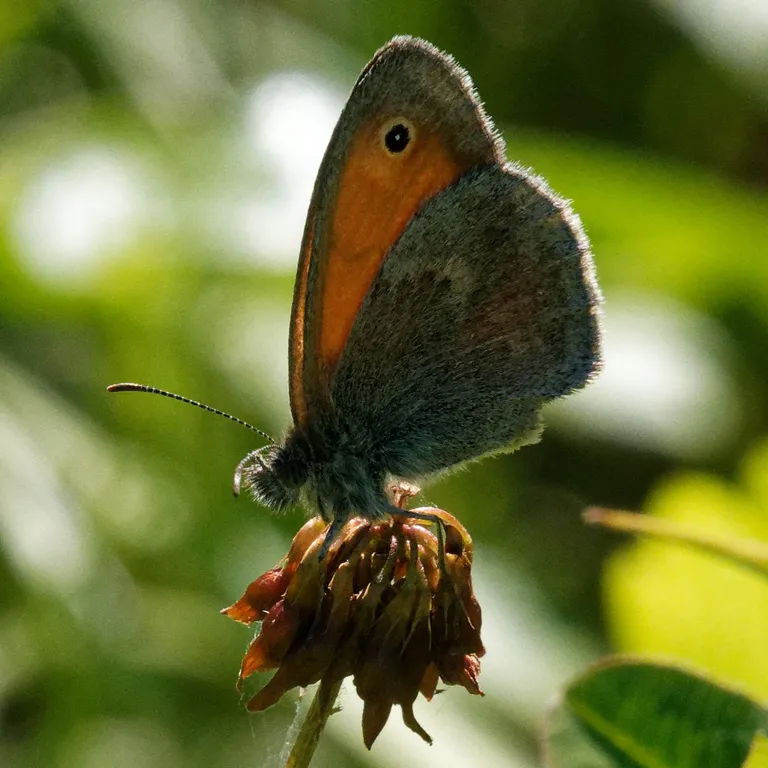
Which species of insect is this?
Coenonympha pamphilus
